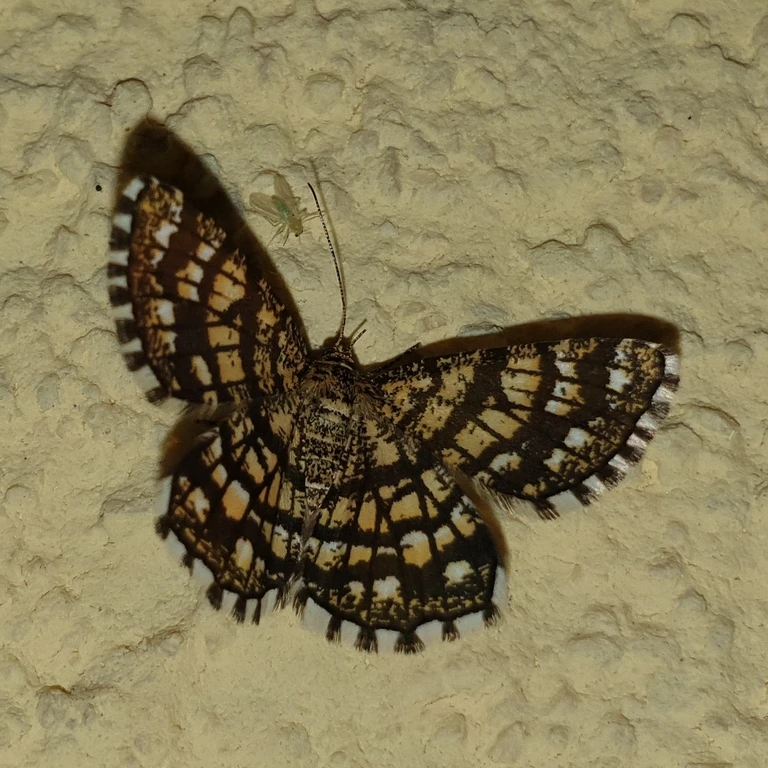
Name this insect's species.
Chiasmia clathrata
